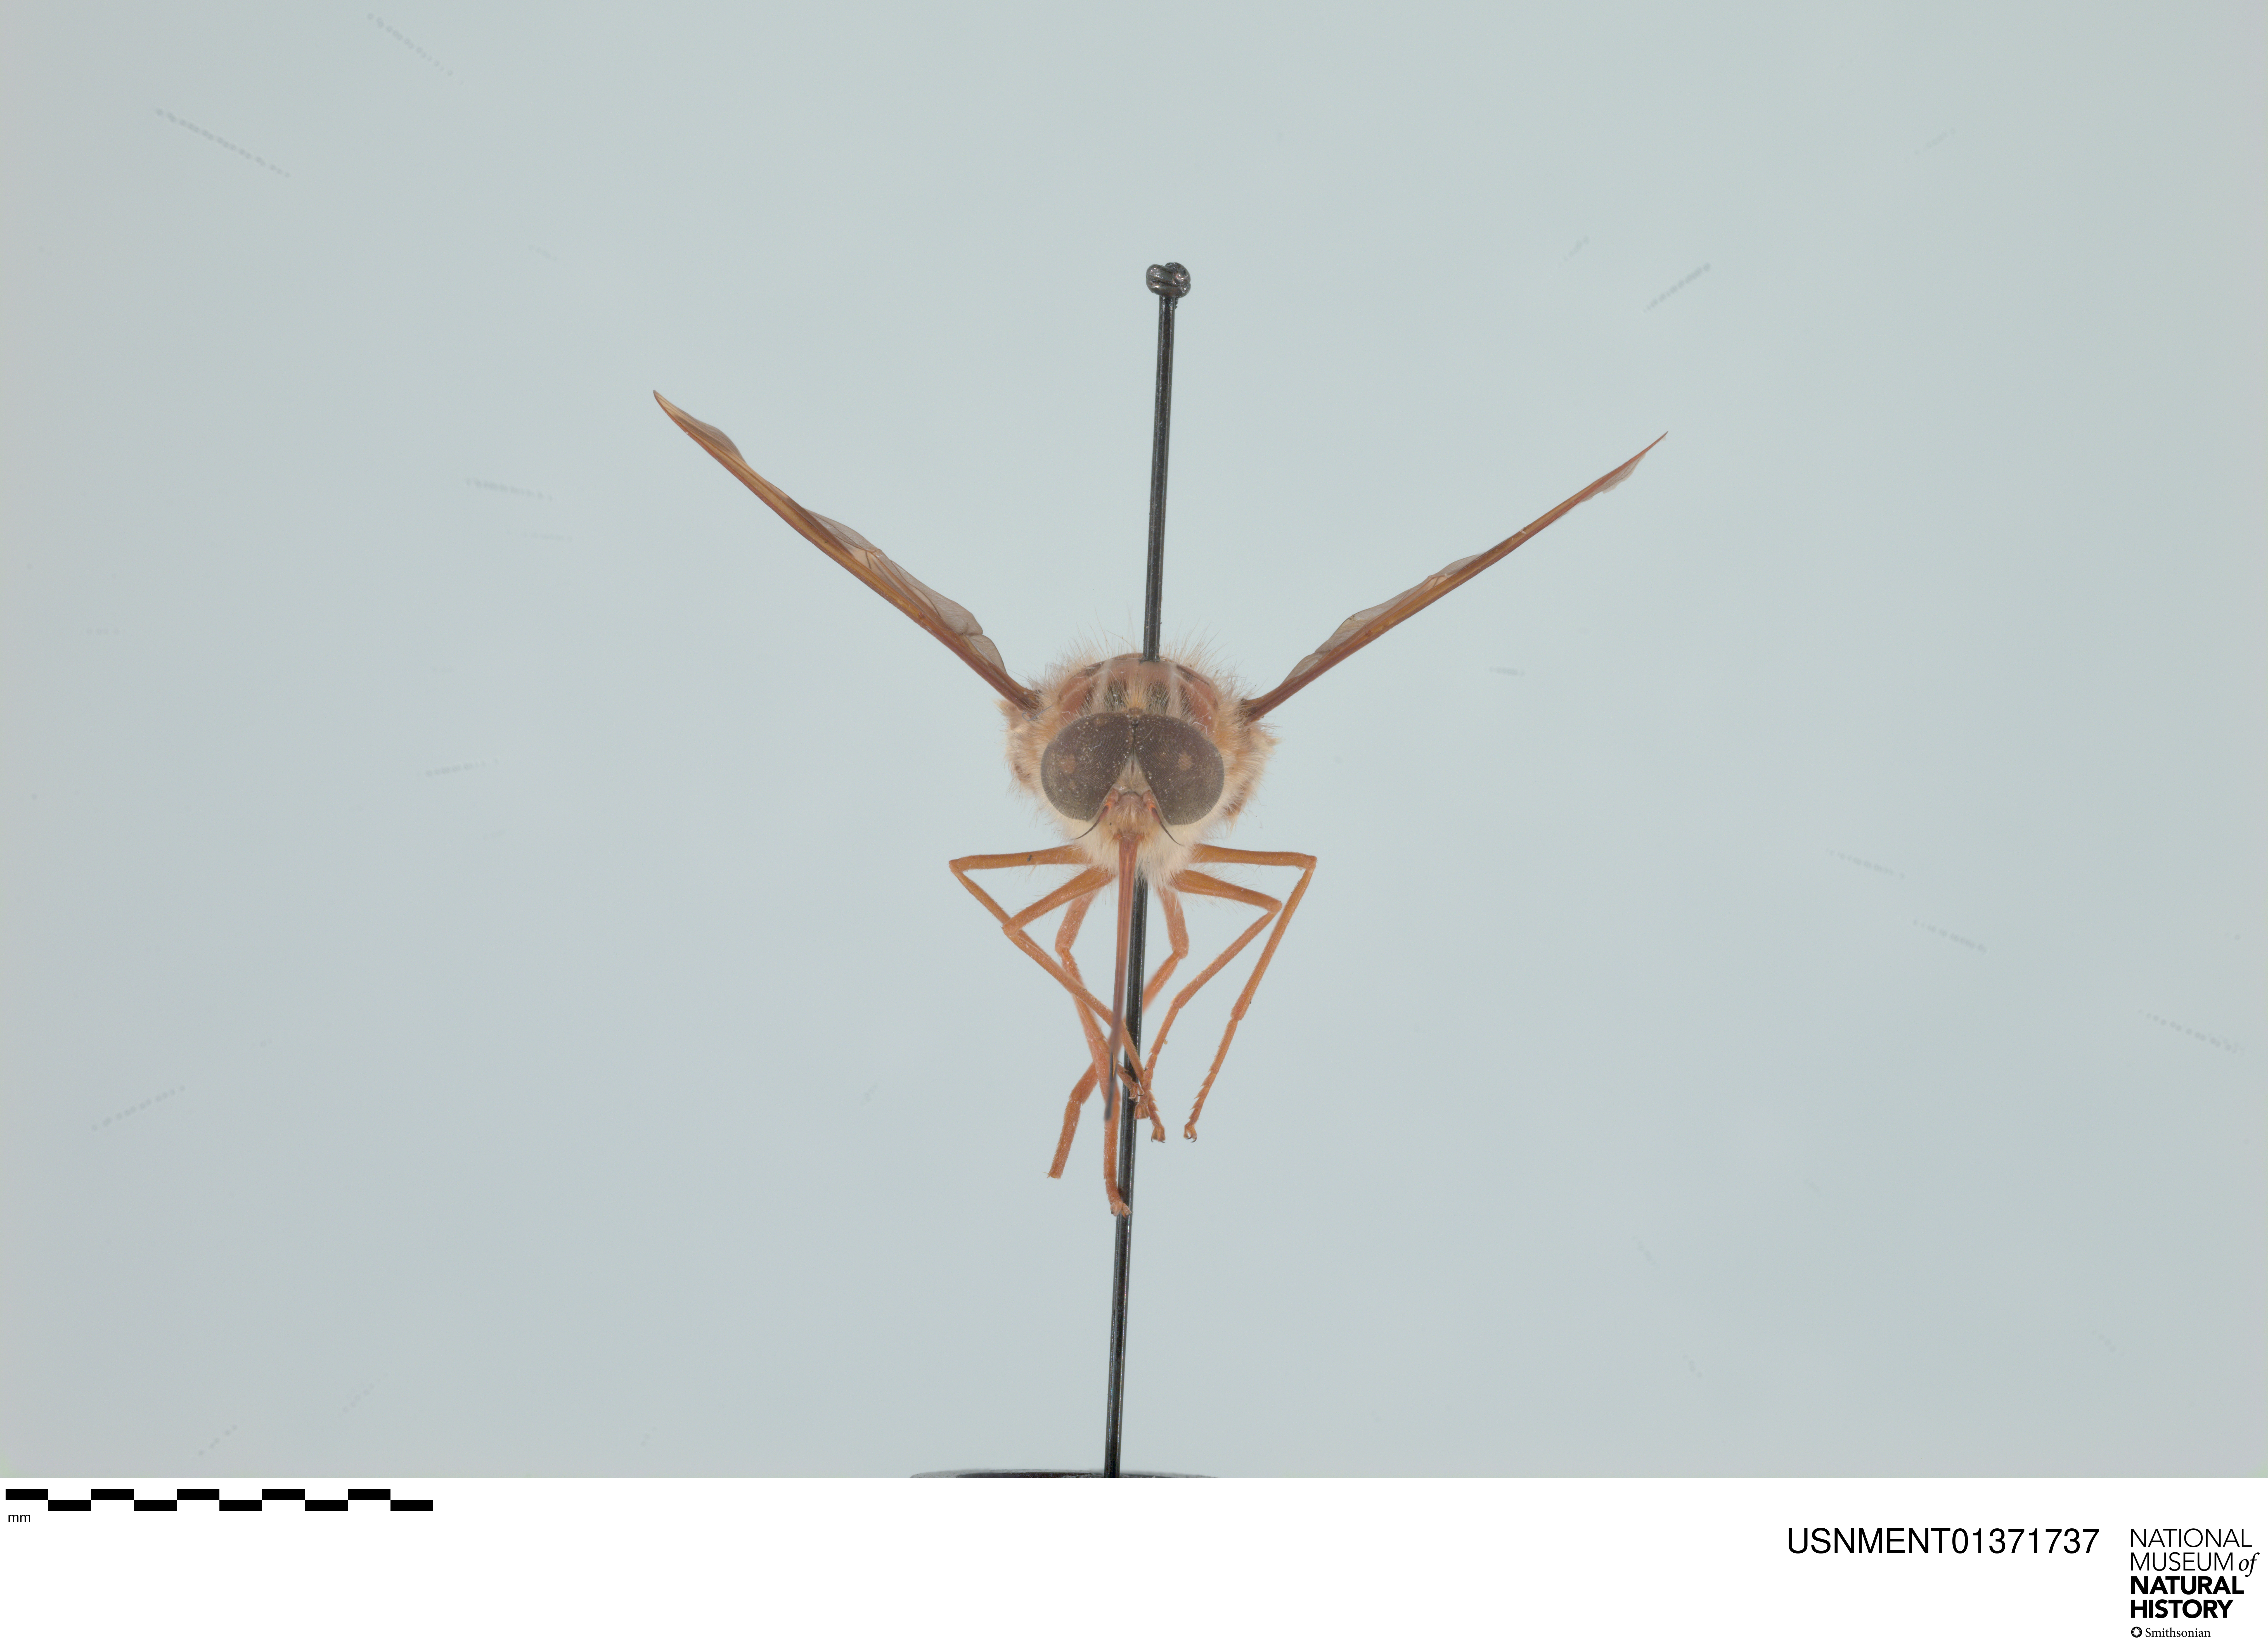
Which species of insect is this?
Hirmoneura nubipennis (also Trichophthalma nubipennis)
